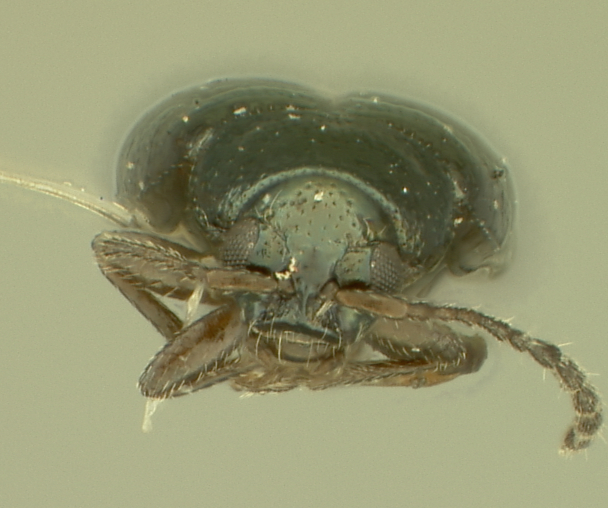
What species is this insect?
Phyllotreta albionica
